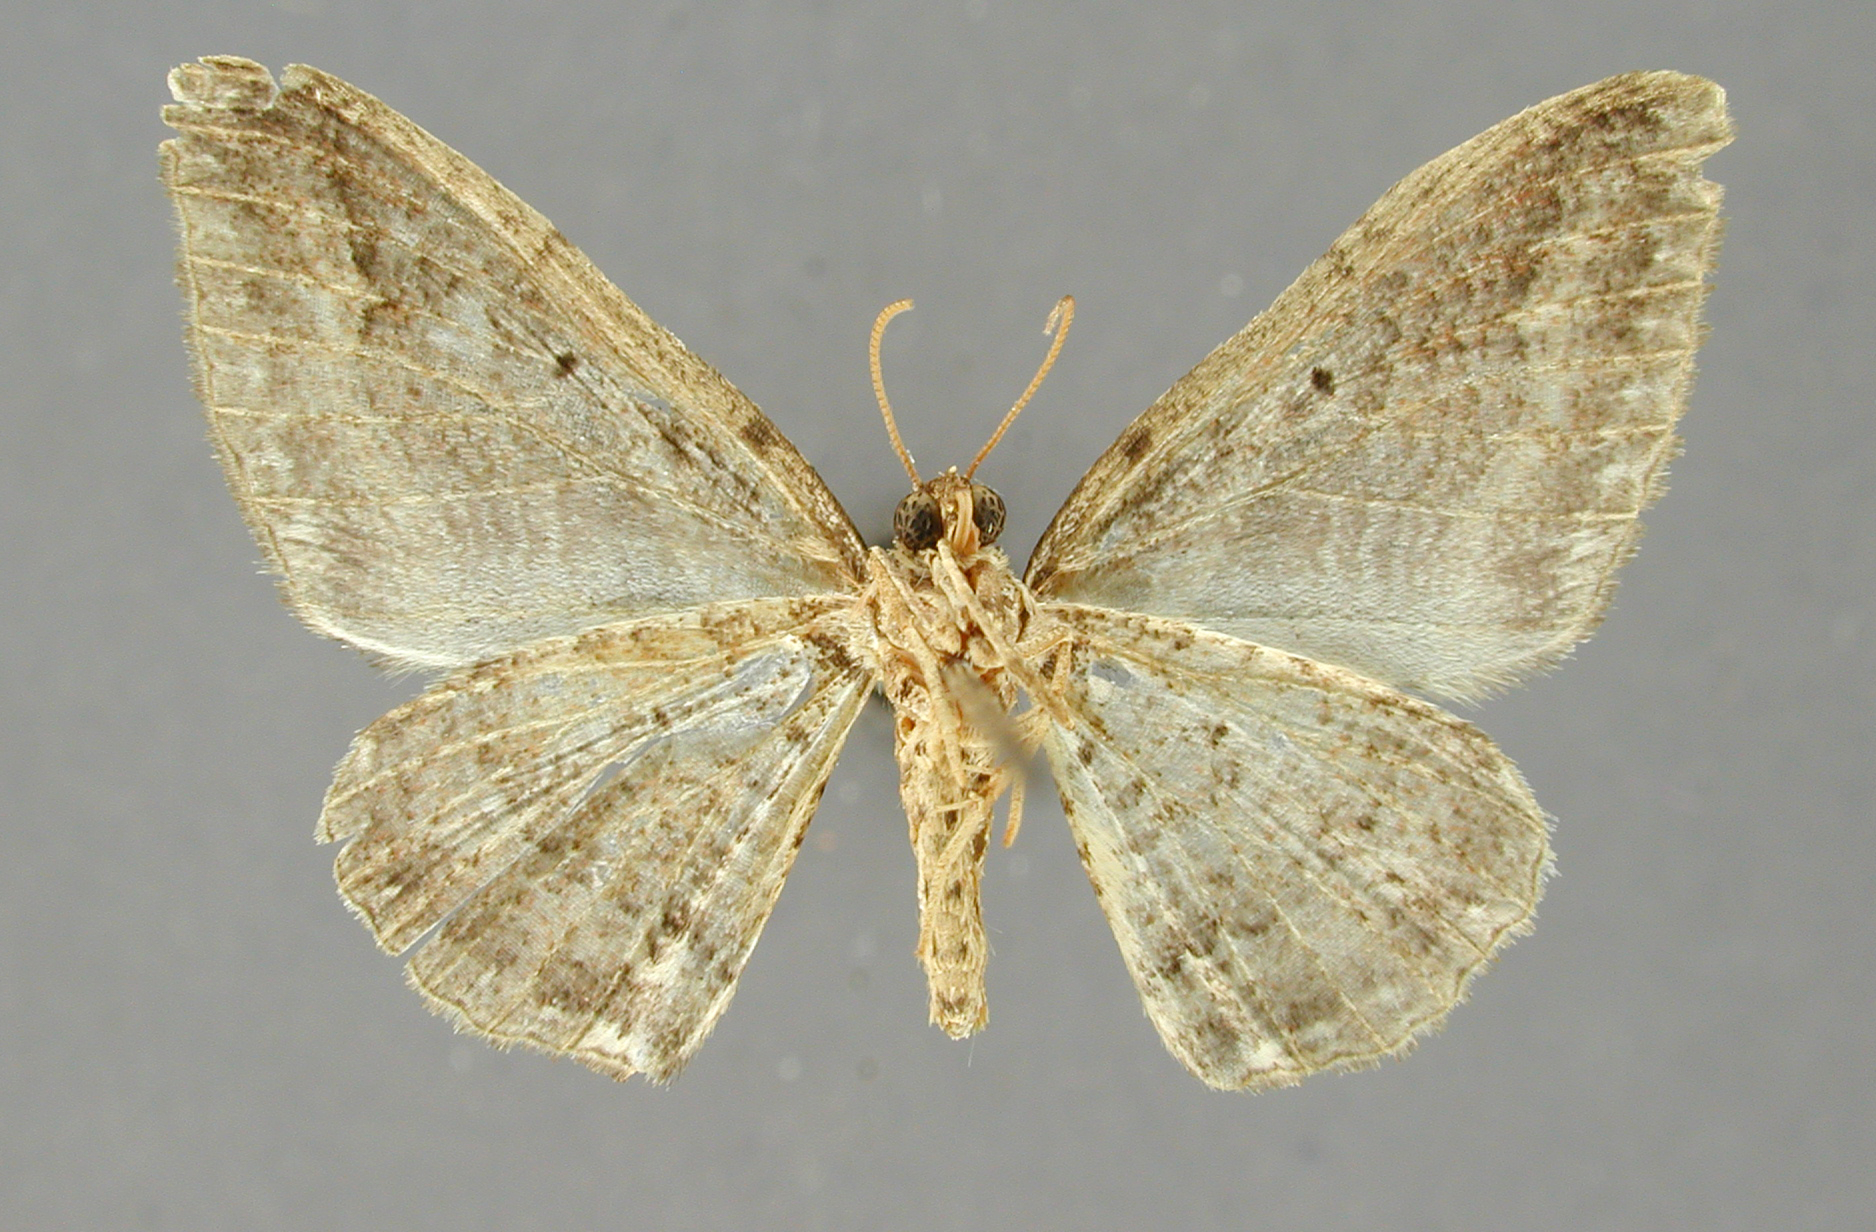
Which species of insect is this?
Phibalapteryx magnitactata
